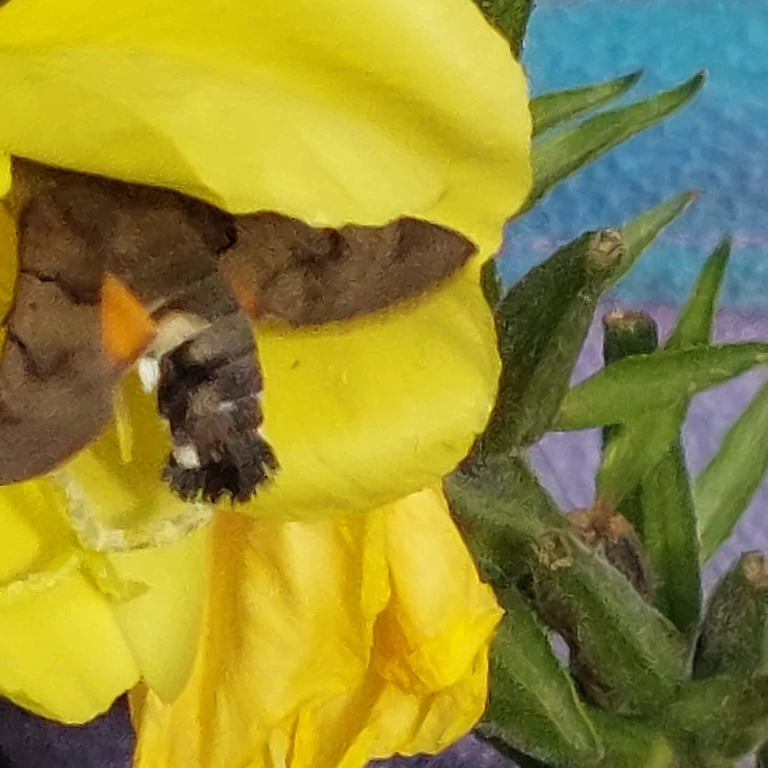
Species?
Macroglossum stellatarum
